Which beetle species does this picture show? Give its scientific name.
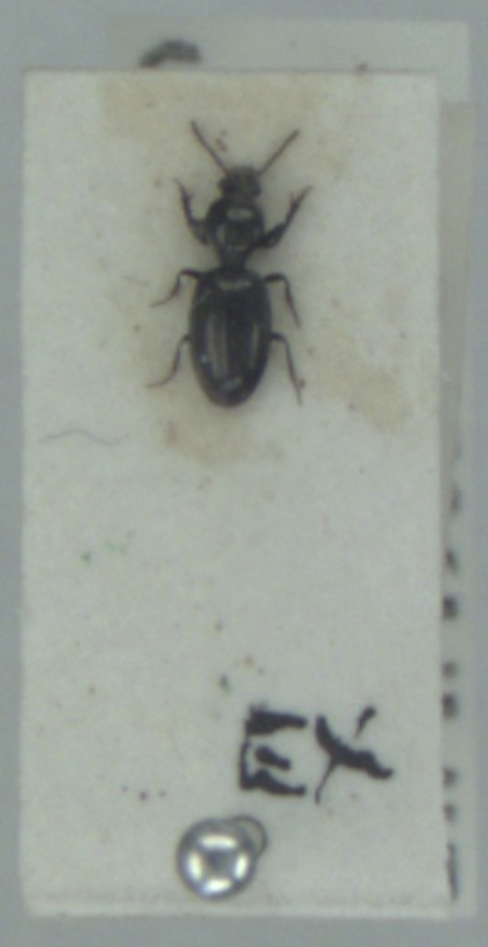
Dyschirius tristis
